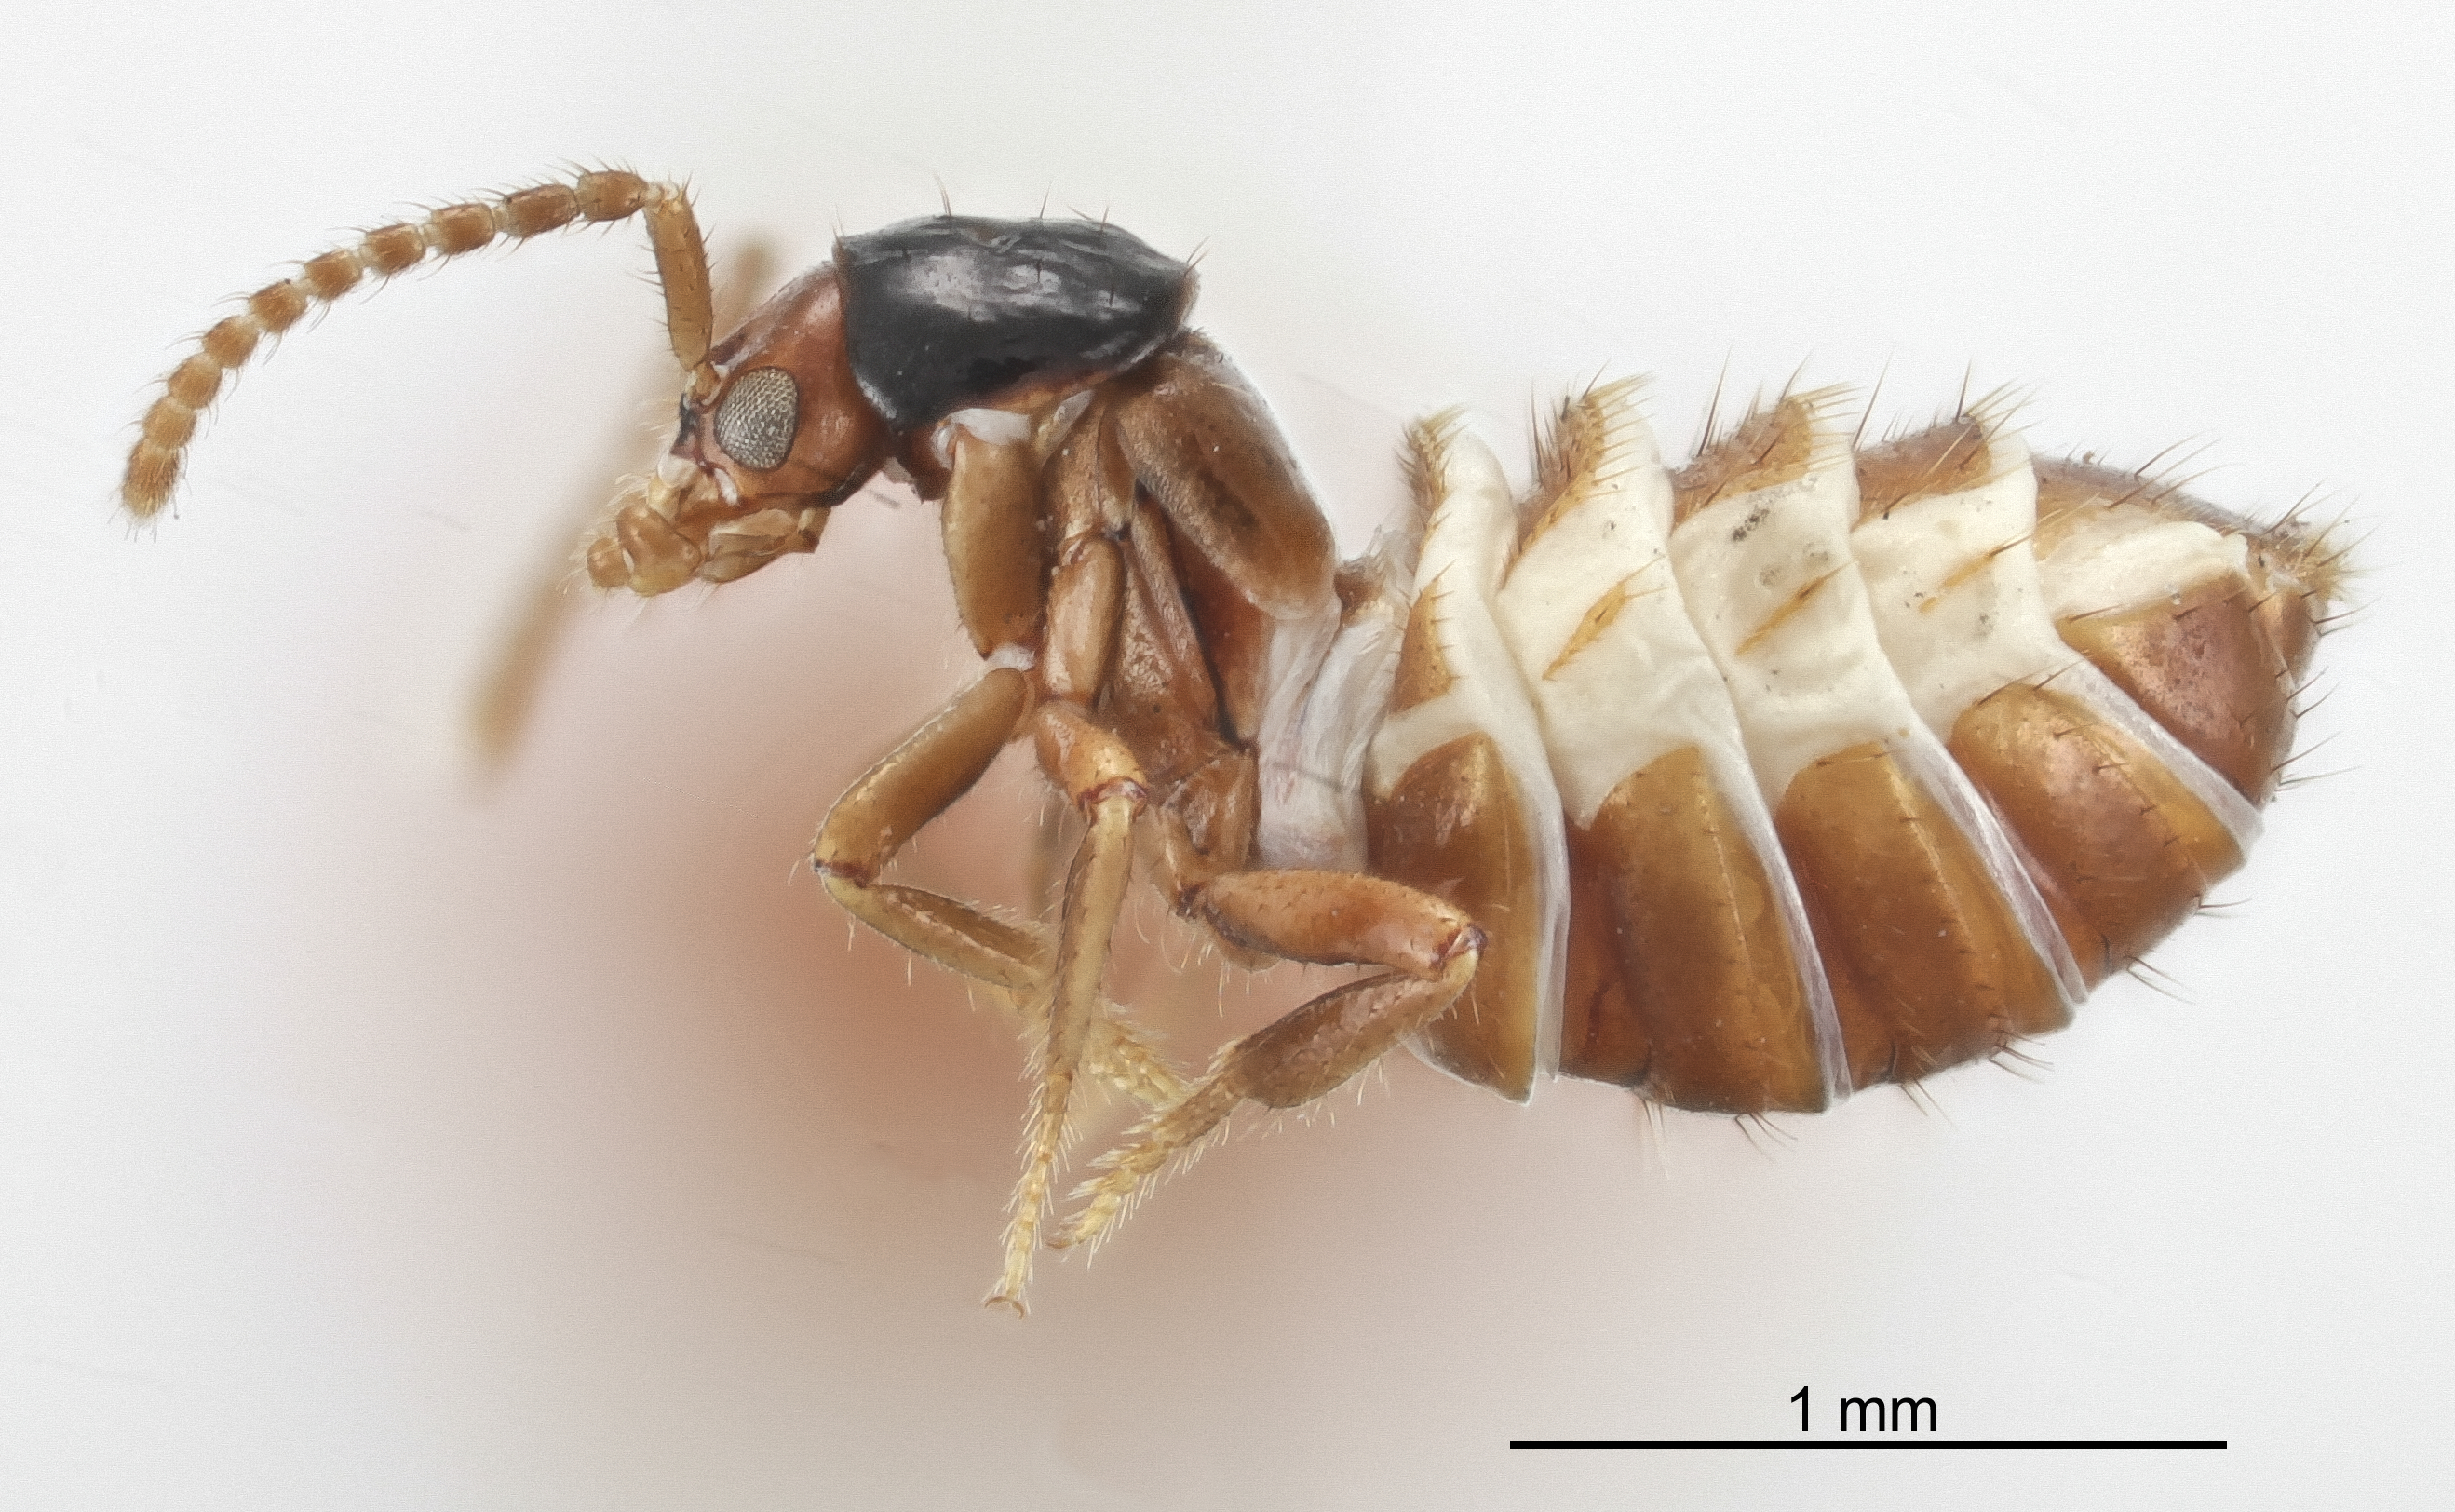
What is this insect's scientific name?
Termitogaster brevis
